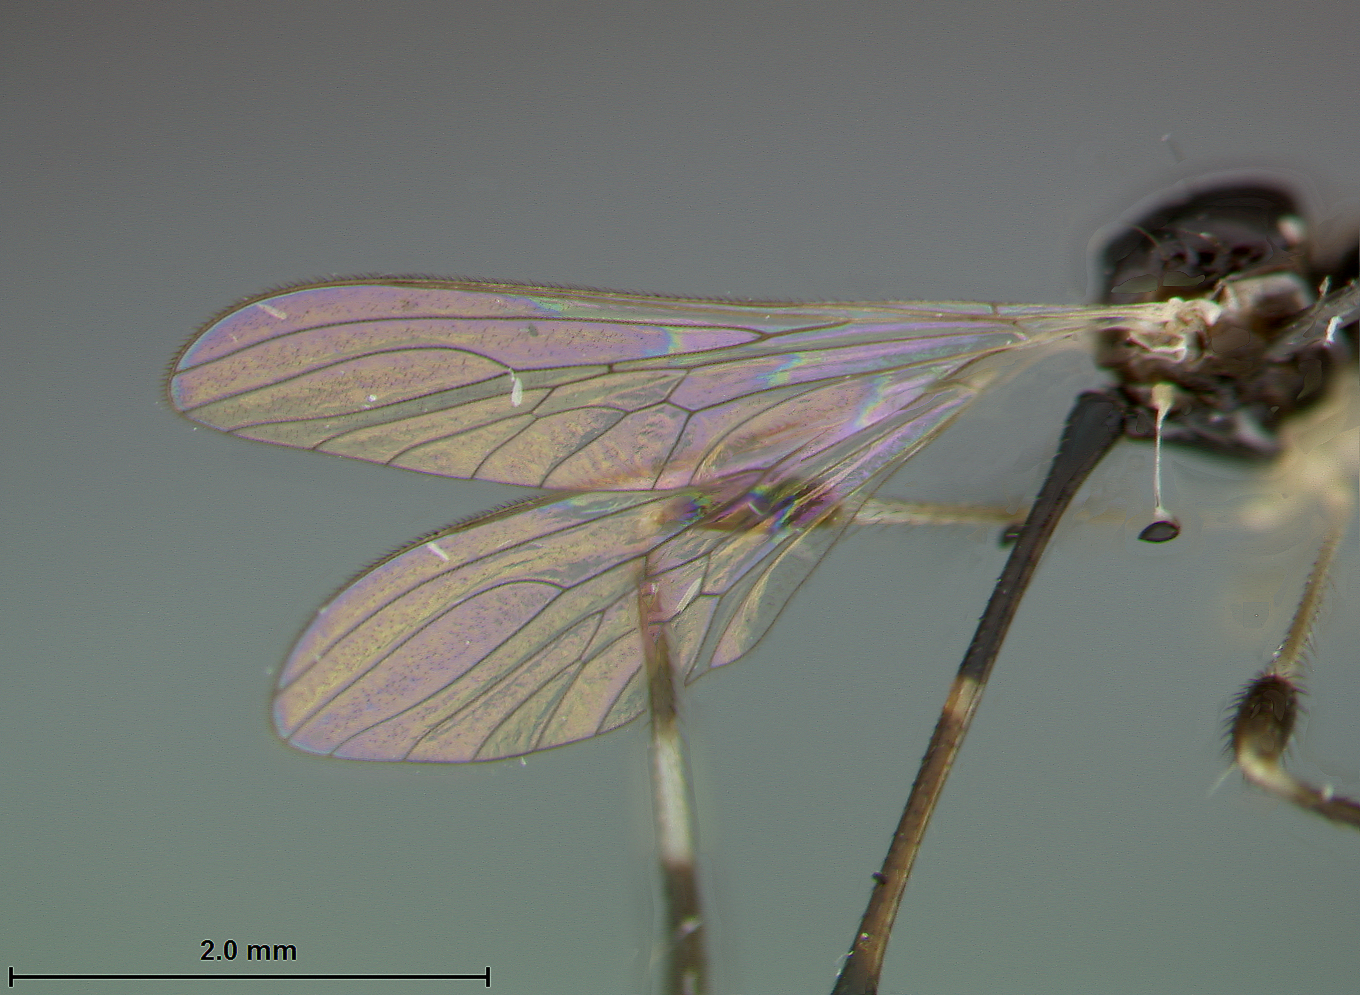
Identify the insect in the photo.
Schildia caliginosa
